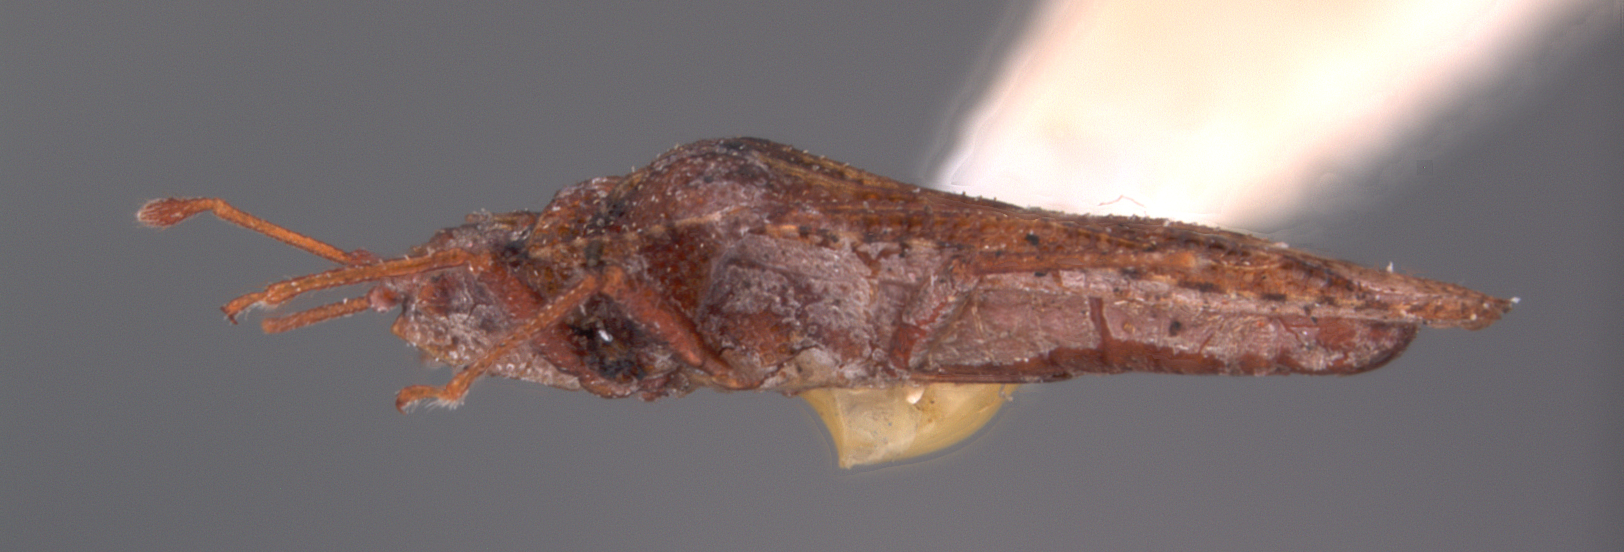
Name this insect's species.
Euaulana ferritincta
